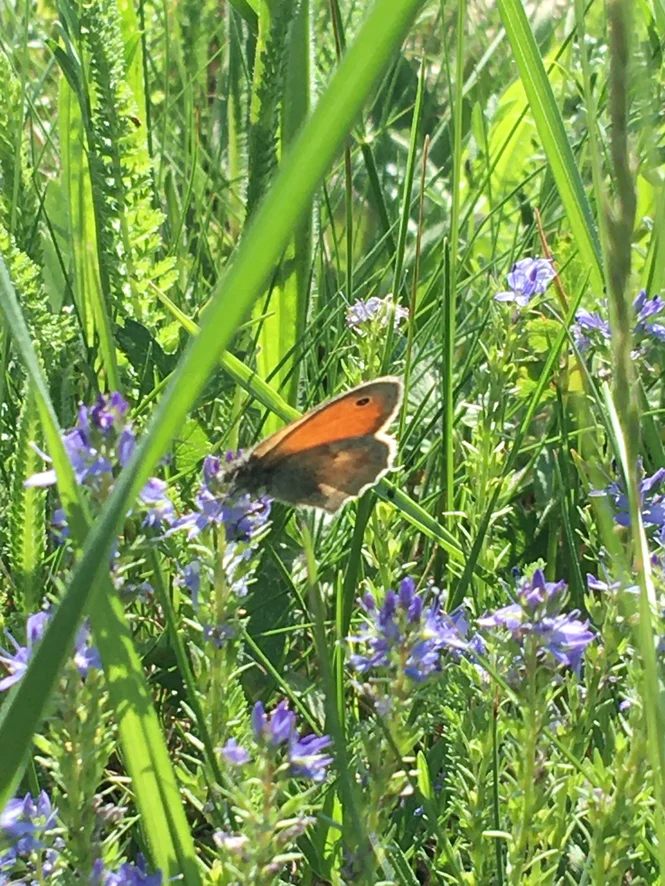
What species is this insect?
Coenonympha pamphilus
